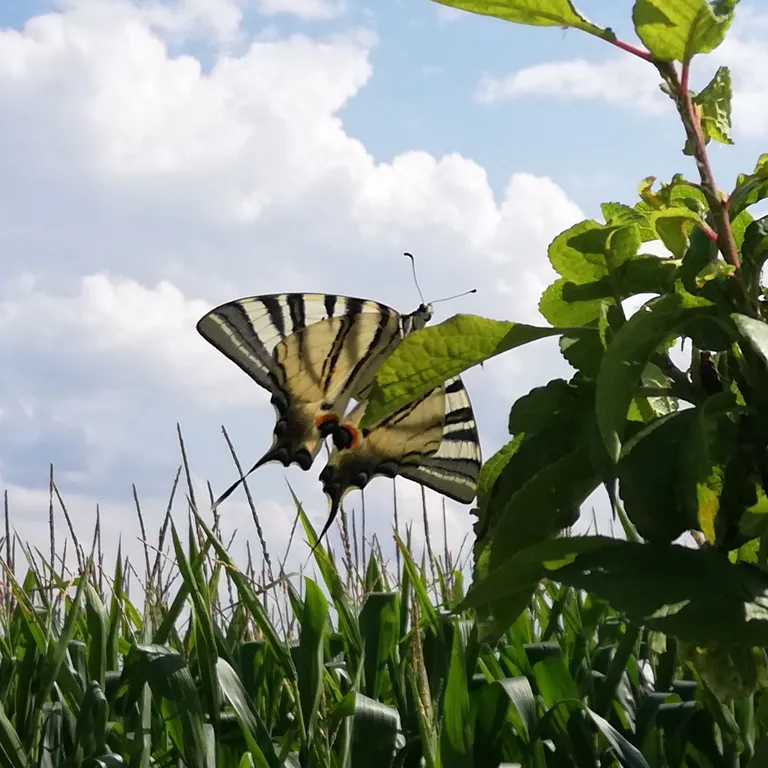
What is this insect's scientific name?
Iphiclides podalirius
